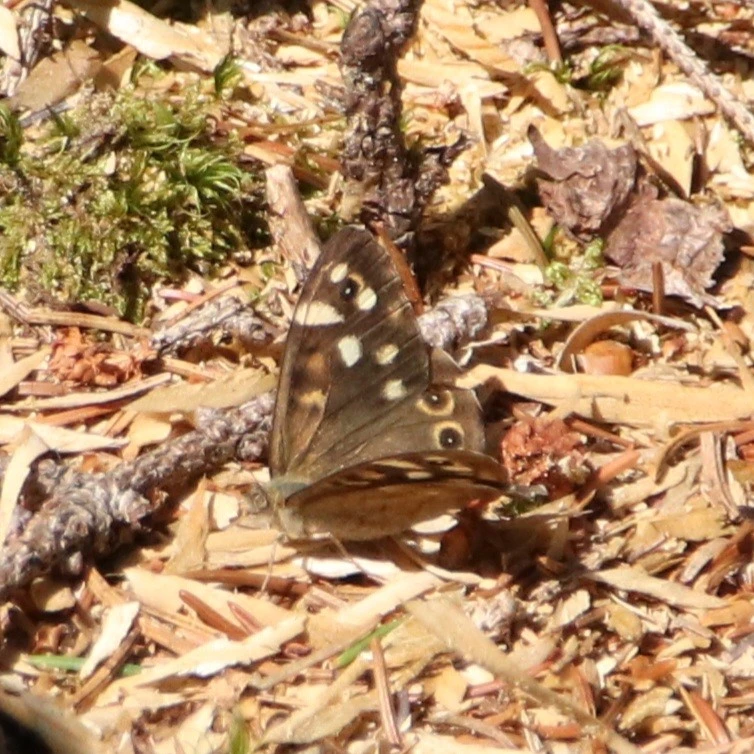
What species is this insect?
Pararge aegeria
